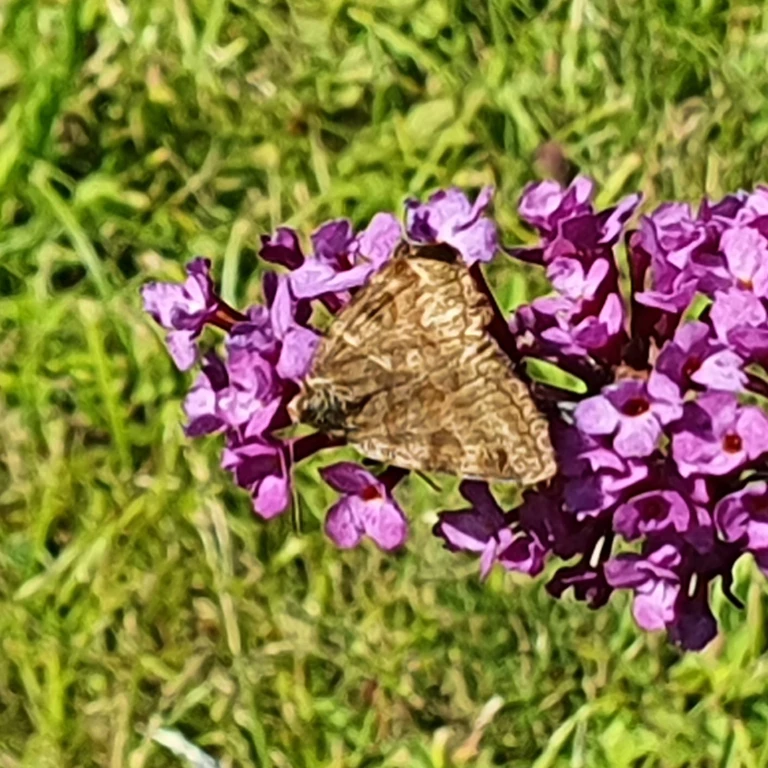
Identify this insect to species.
Euclidia glyphica
